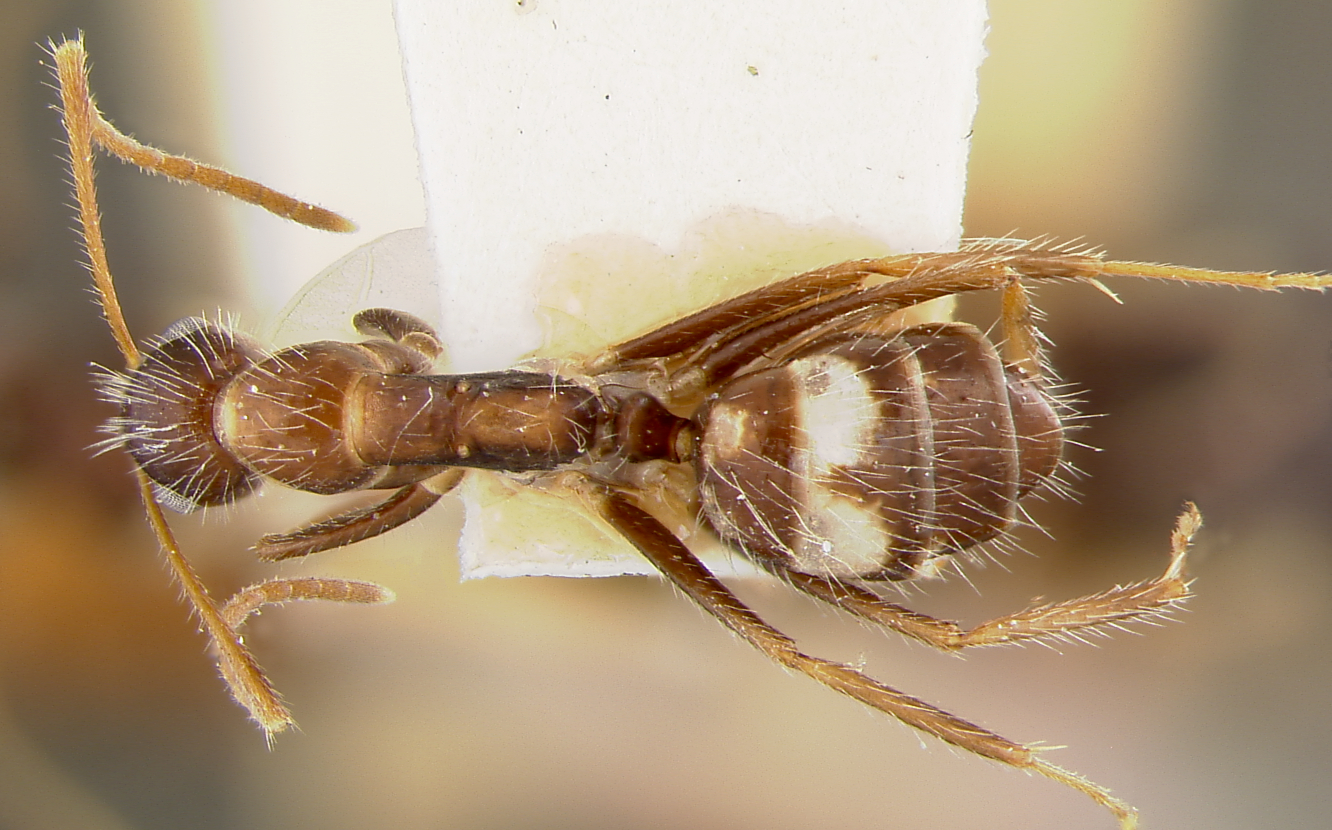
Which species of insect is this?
Camponotus sexguttatus
